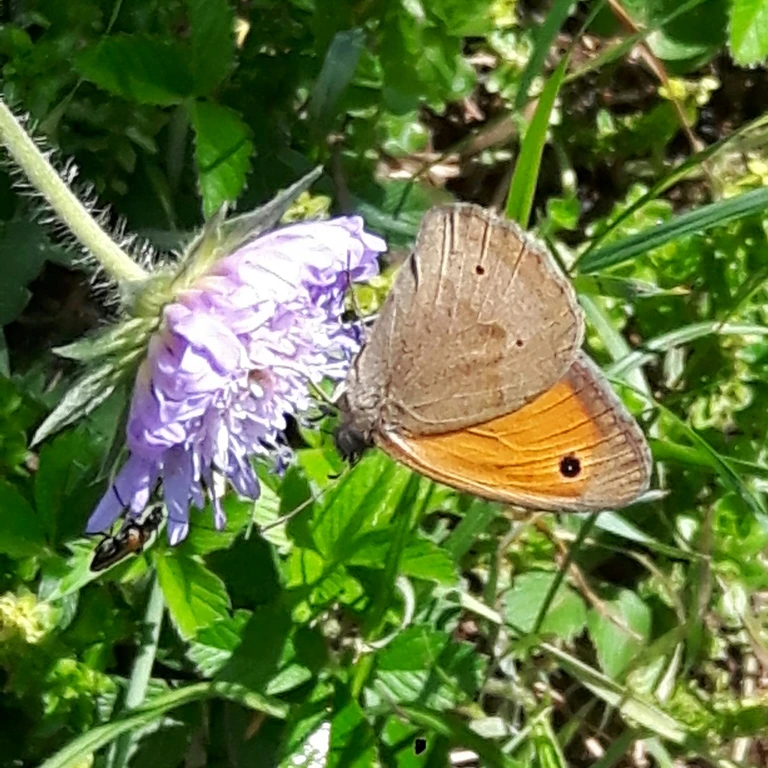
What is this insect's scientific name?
Maniola jurtina
